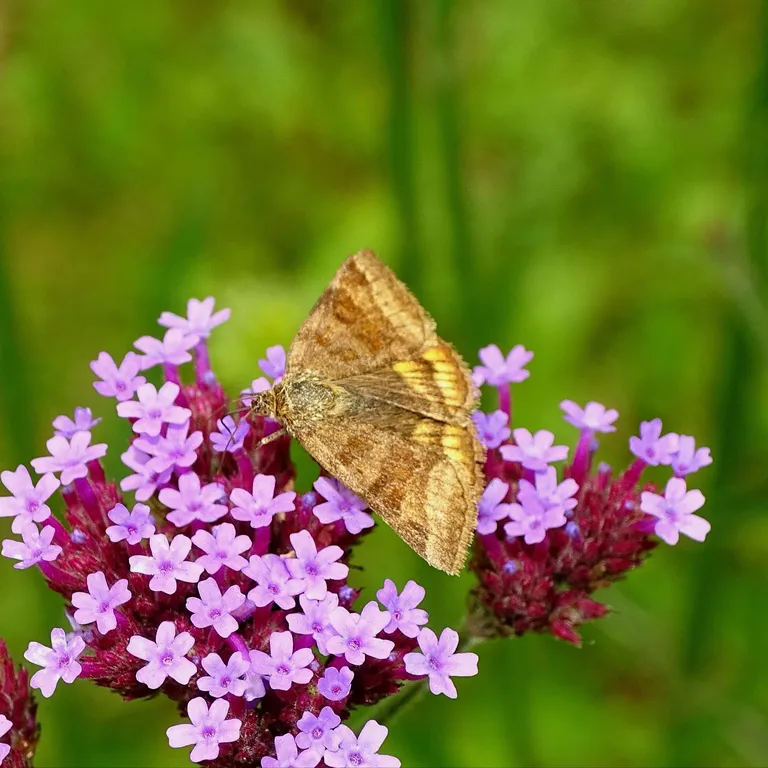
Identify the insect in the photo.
Euclidia glyphica
